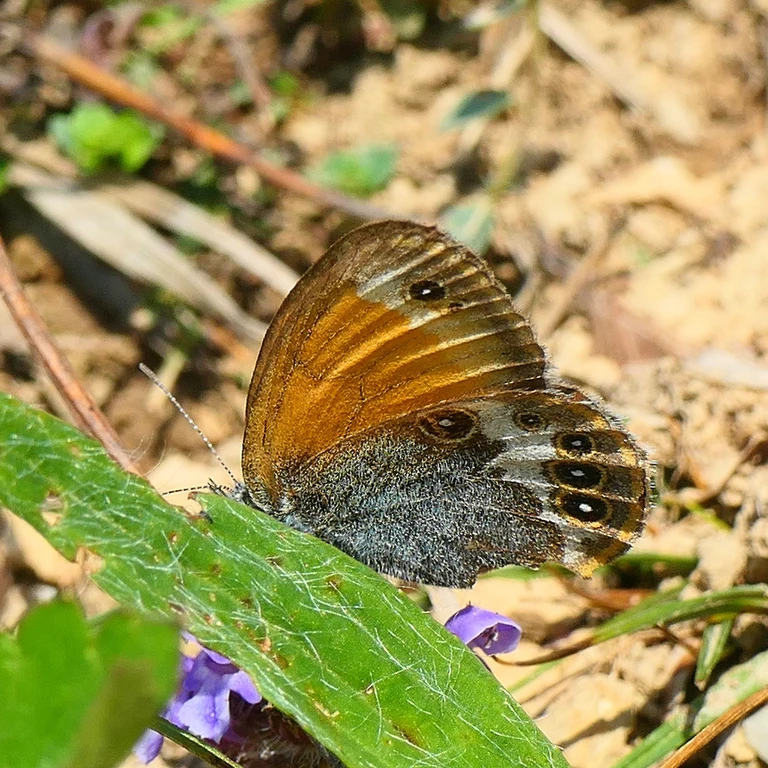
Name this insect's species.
Coenonympha arcania
